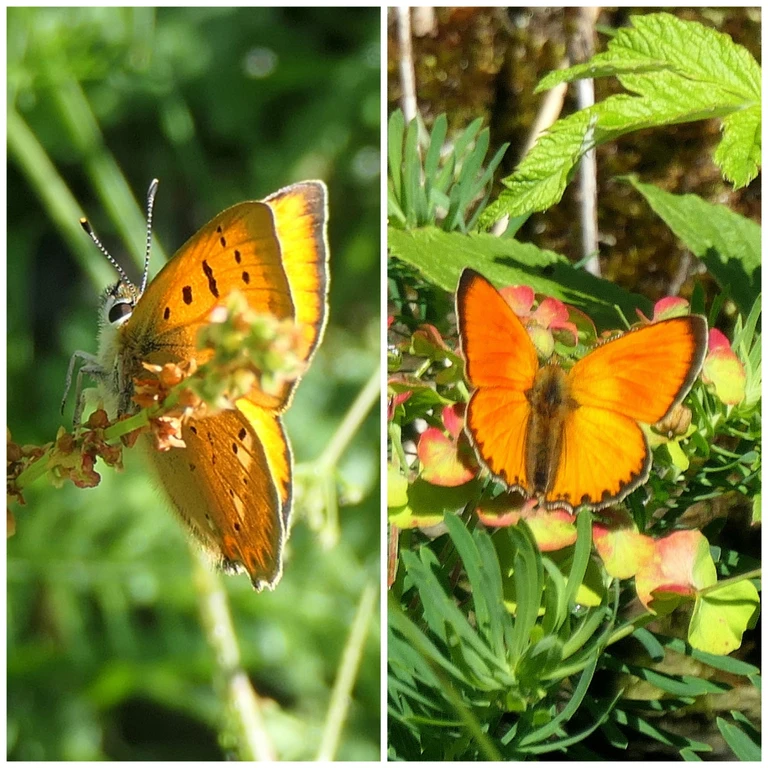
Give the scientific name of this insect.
Lycaena virgaureae
